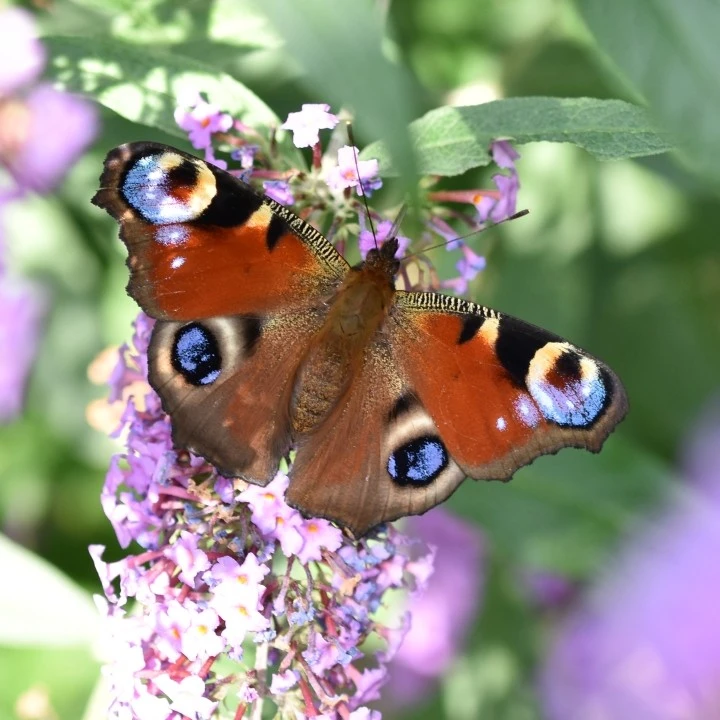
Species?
Aglais io
